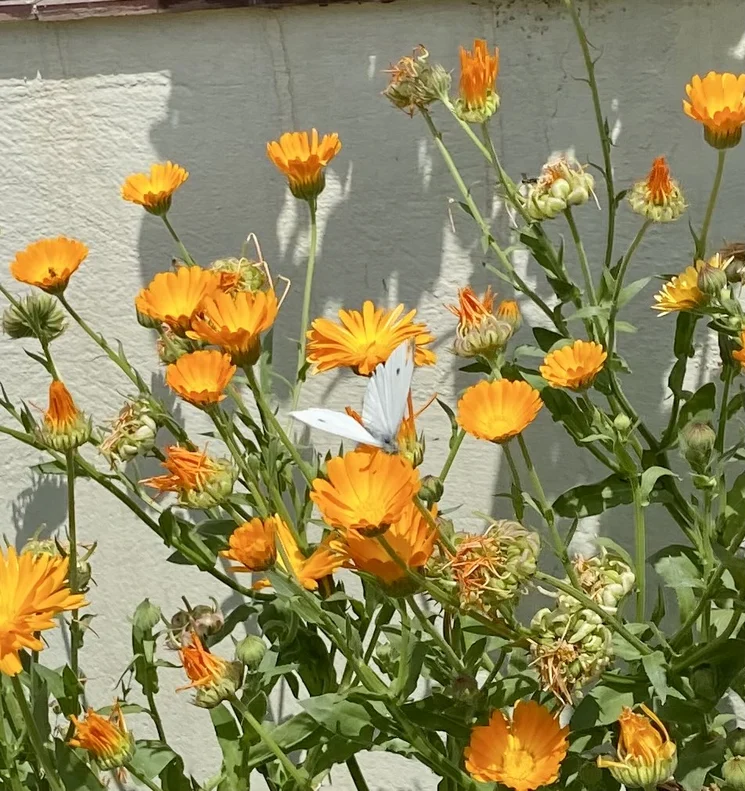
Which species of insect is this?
Pieris rapae
